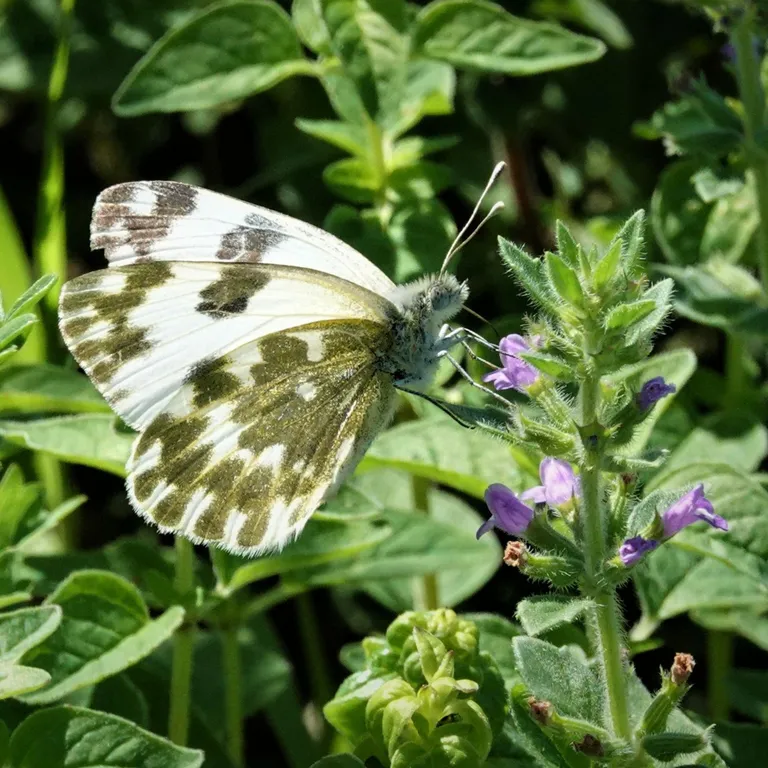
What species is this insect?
Pontia edusa
